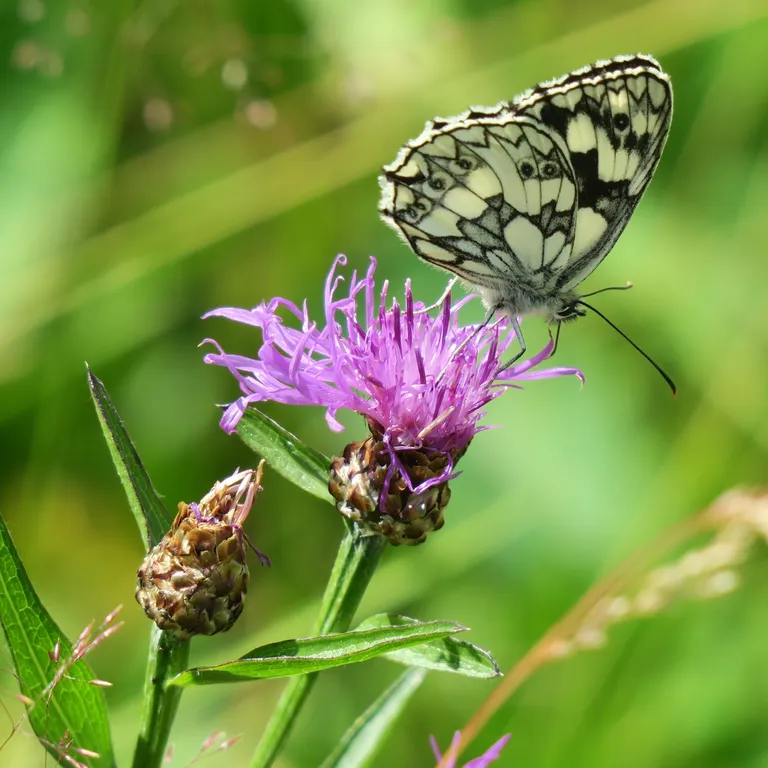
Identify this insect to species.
Melanargia galathea
